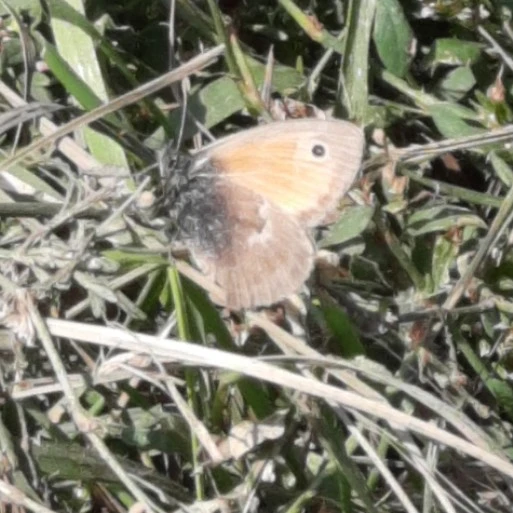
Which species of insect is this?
Coenonympha pamphilus
